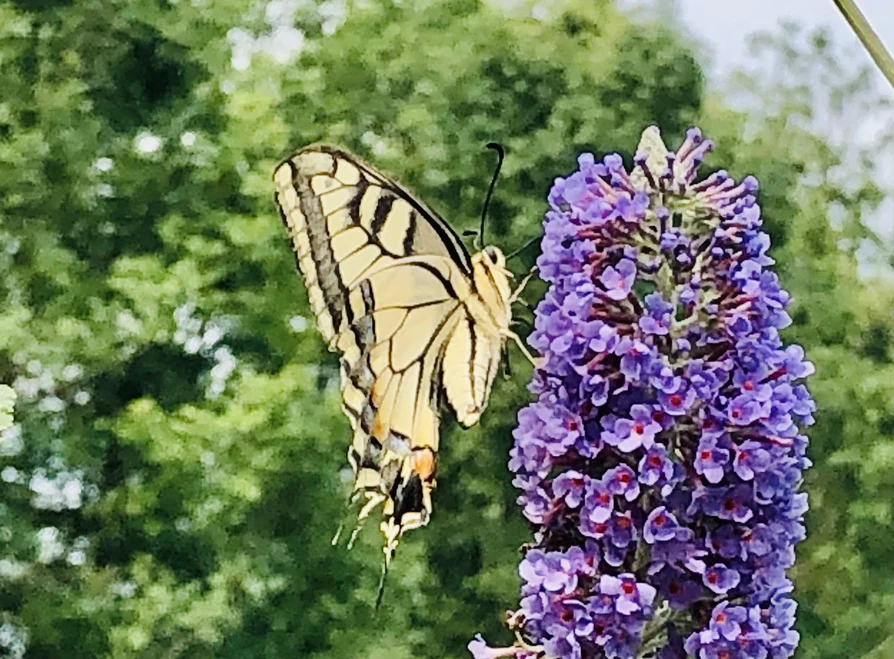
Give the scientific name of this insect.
Papilio machaon
